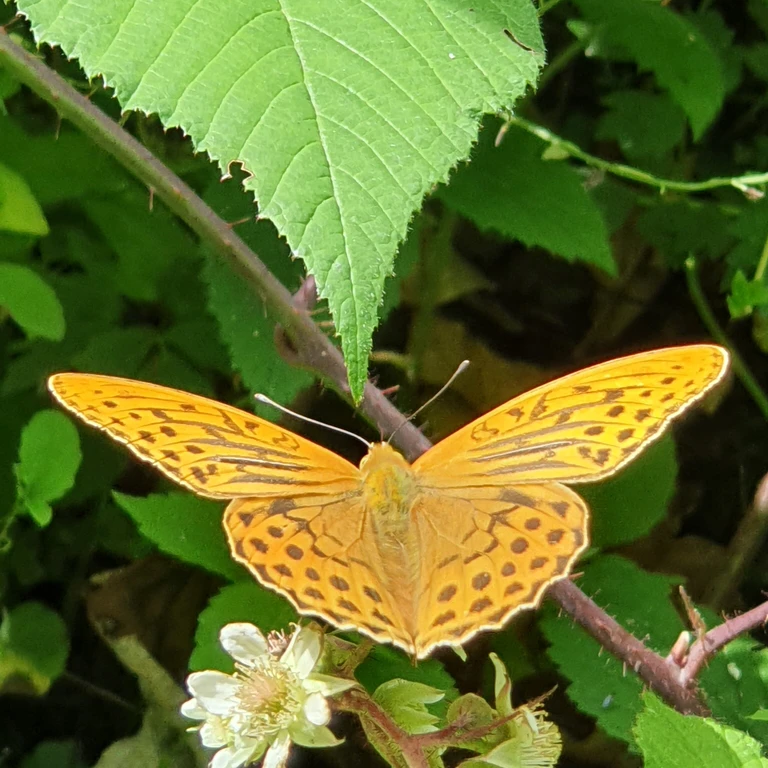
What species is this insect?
Argynnis paphia
